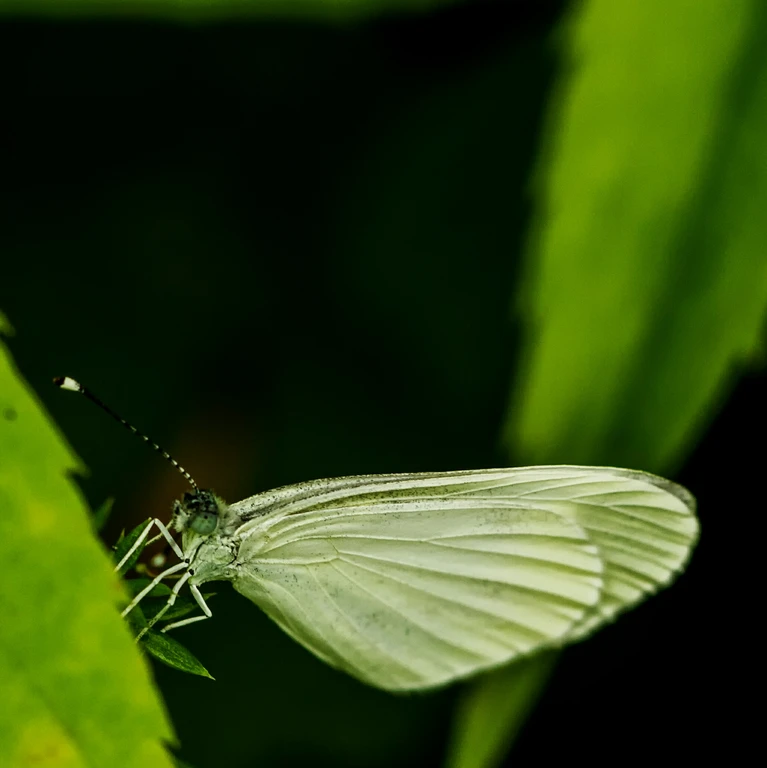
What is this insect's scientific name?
Leptidea sinapis/juvernica
